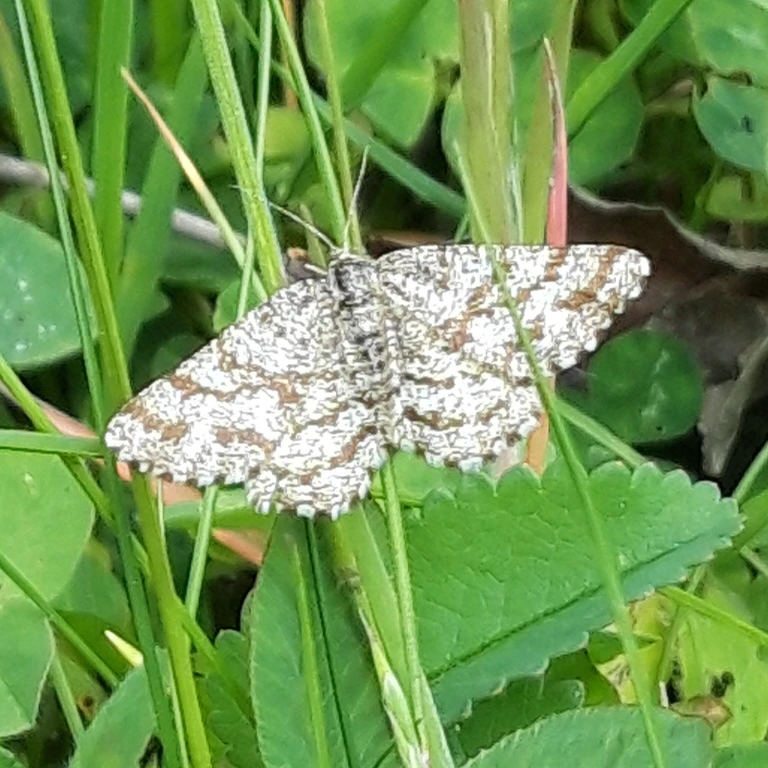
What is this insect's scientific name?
Ematurga atomaria
